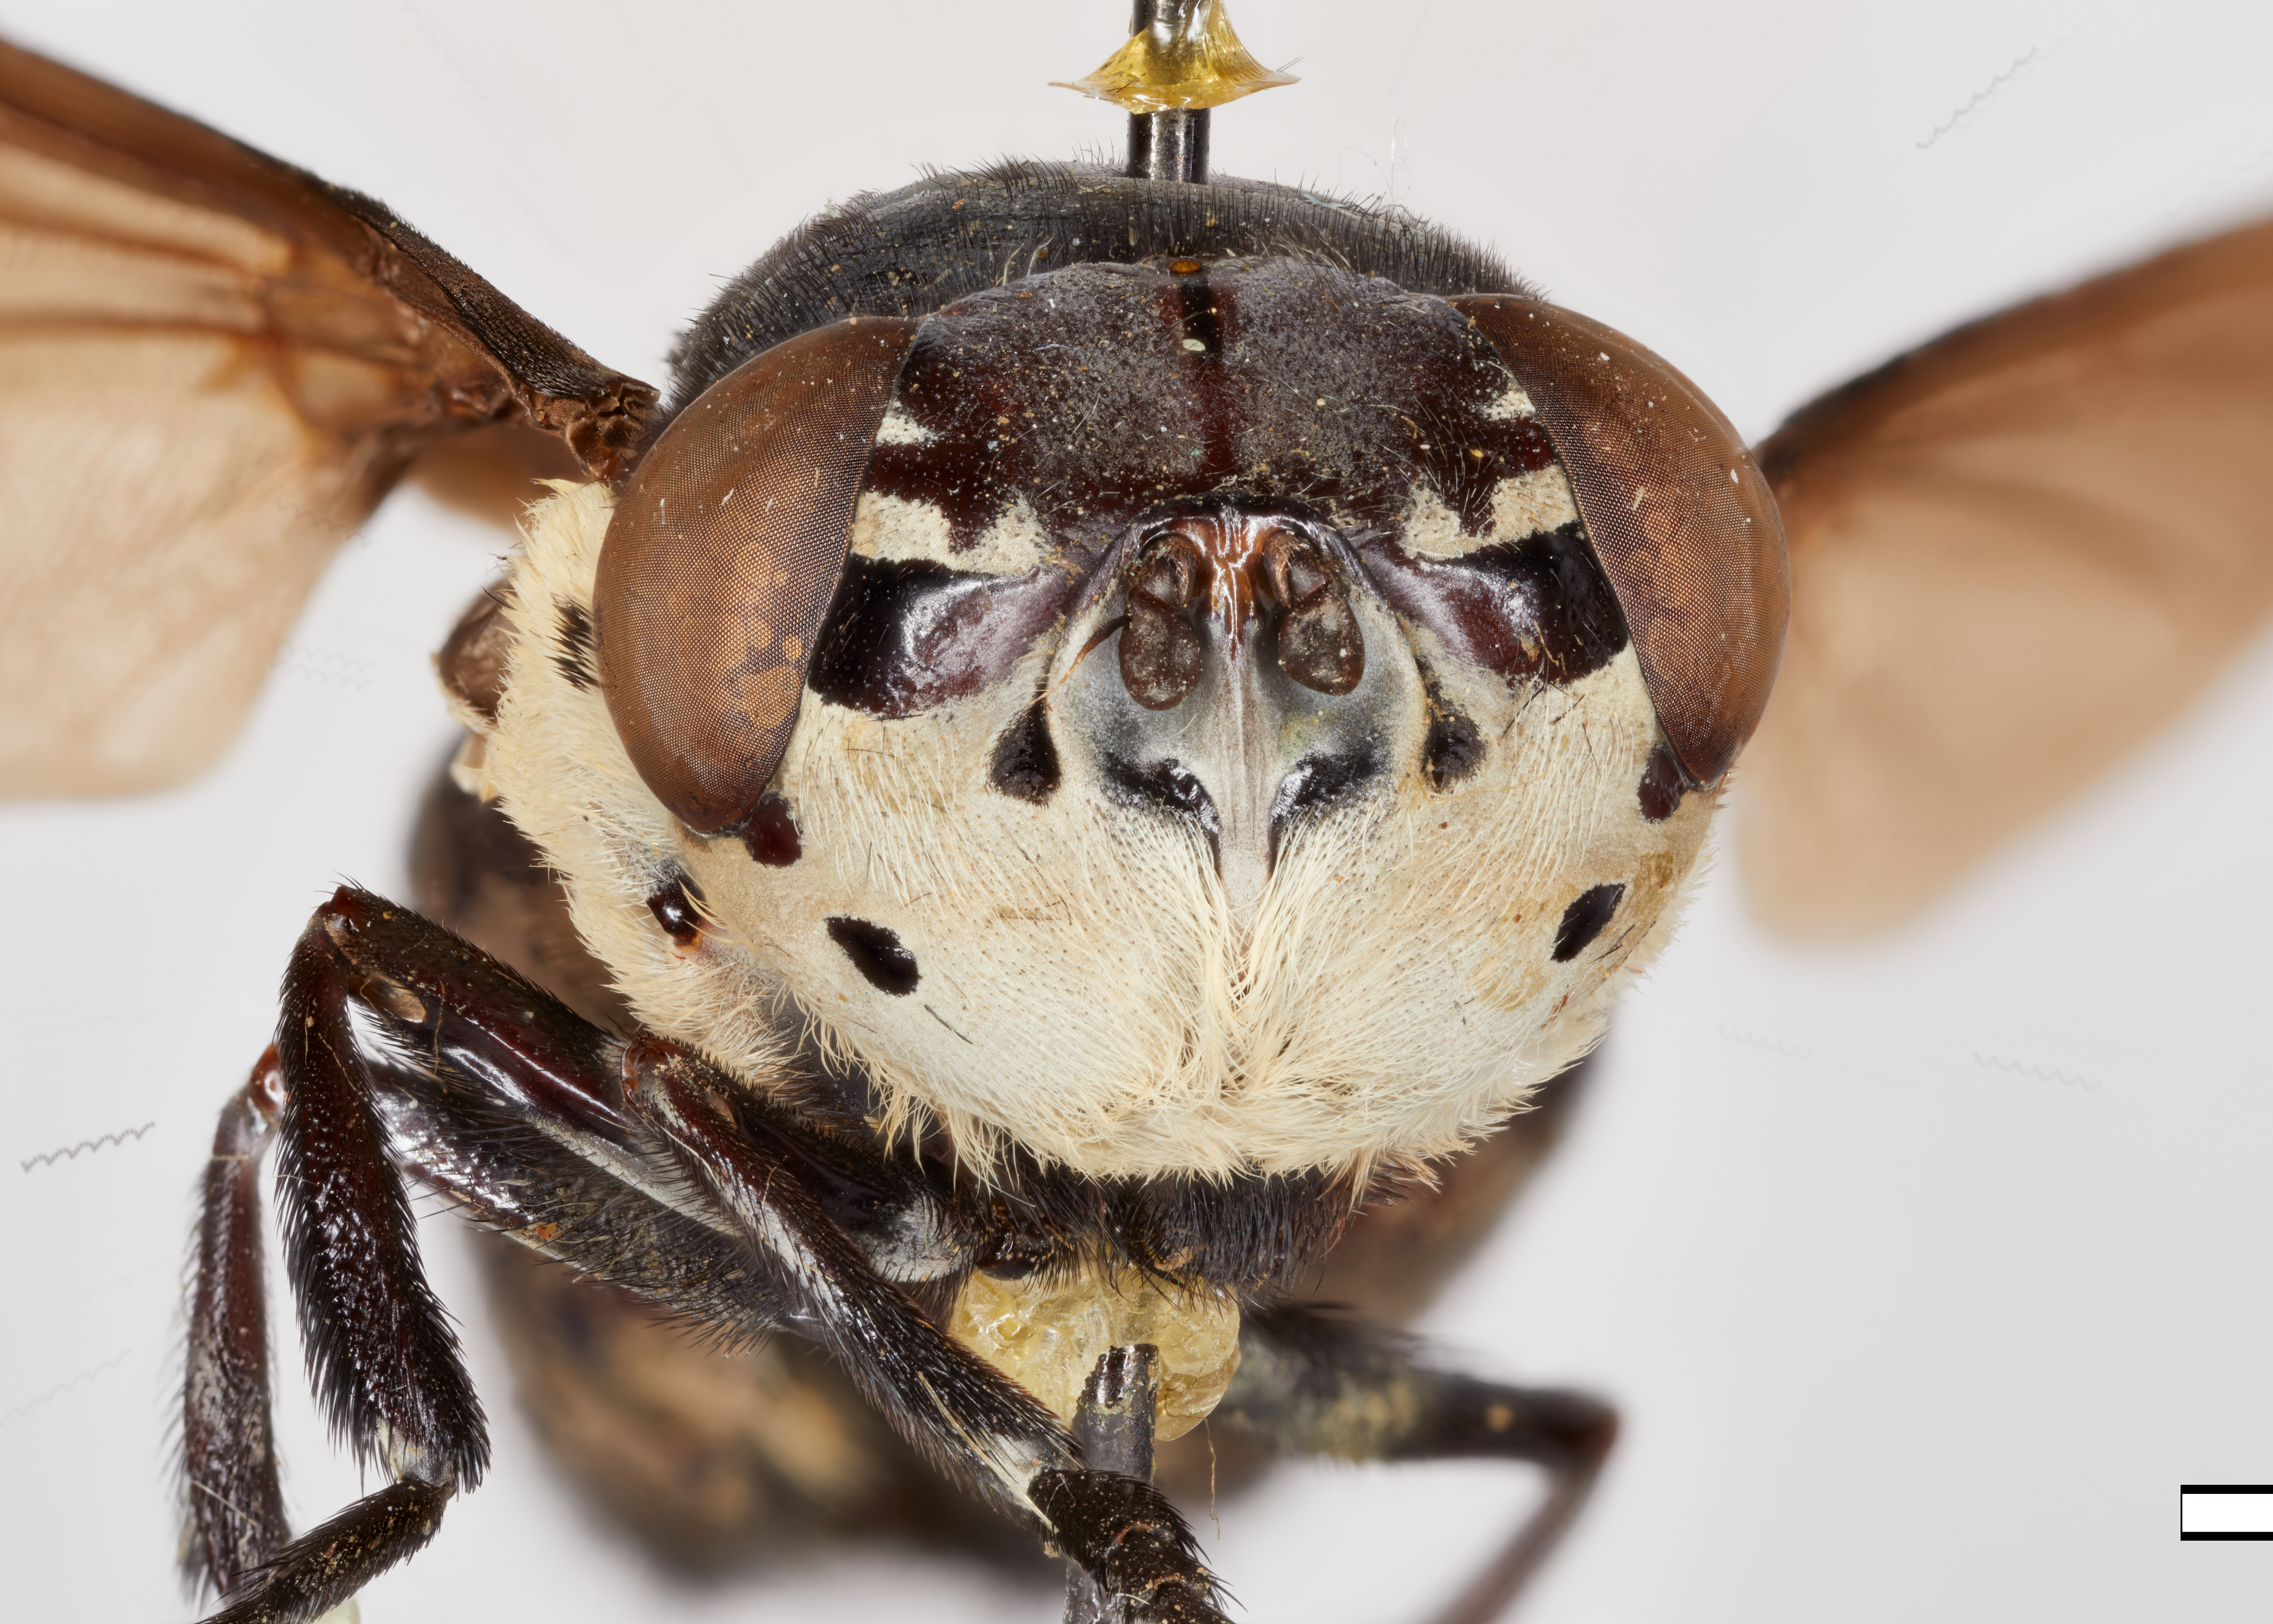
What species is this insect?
Cuterebra leptivora
